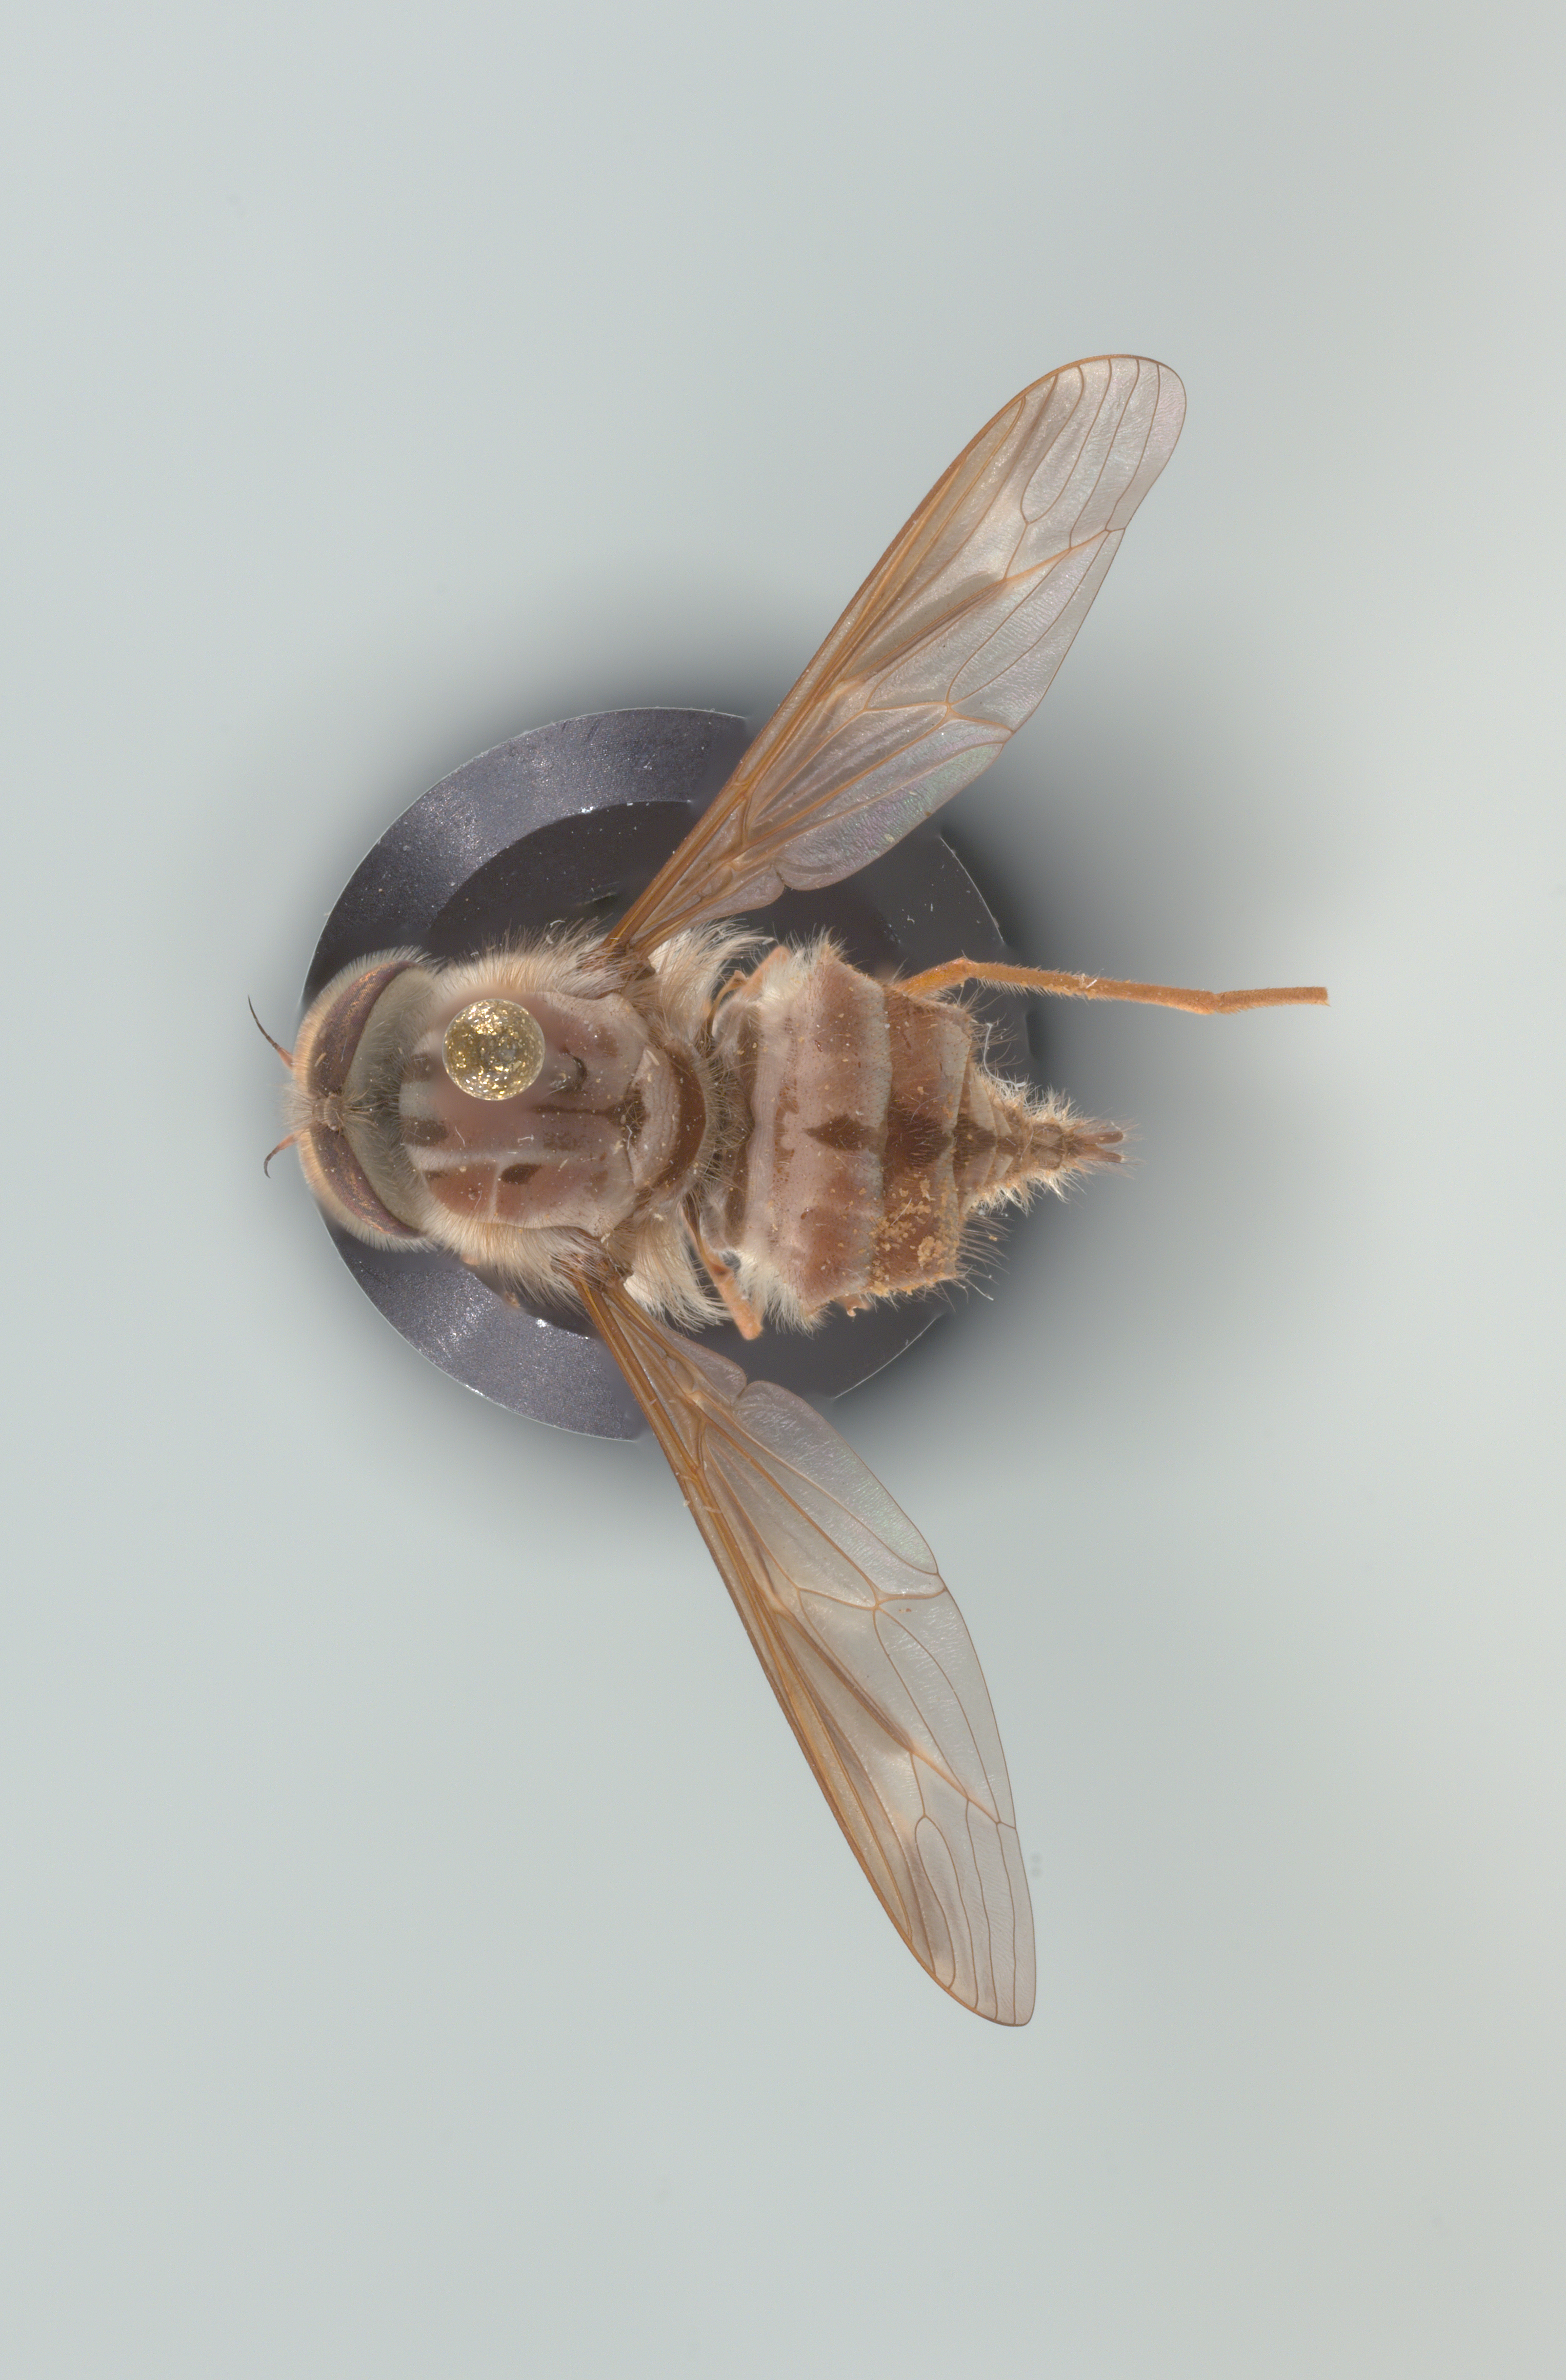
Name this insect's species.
Hirmoneura nubipennis (also Trichophthalma nubipennis)
